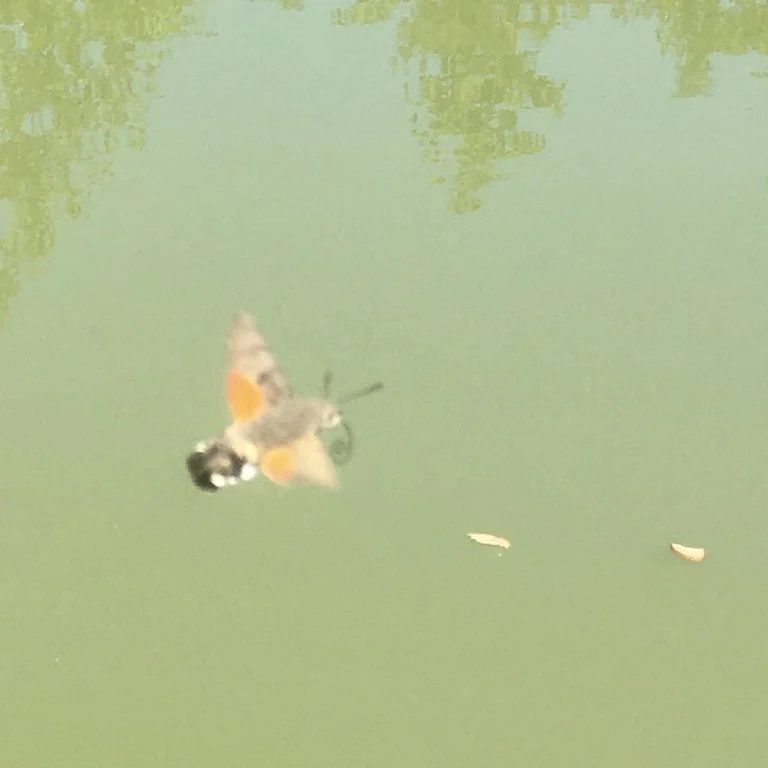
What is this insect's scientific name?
Macroglossum stellatarum
